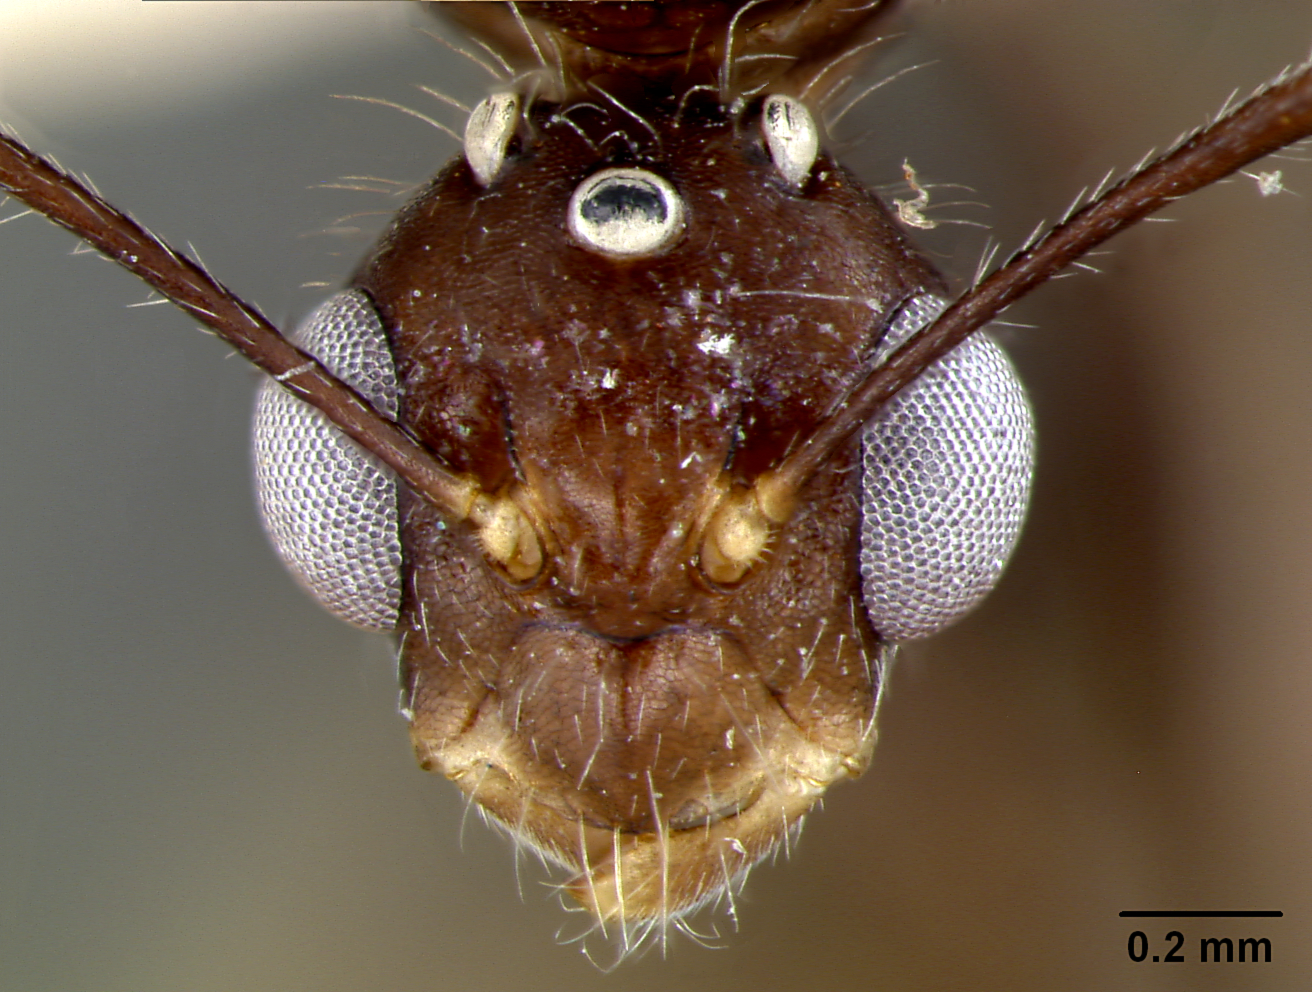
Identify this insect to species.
Camponotus sexguttatus
